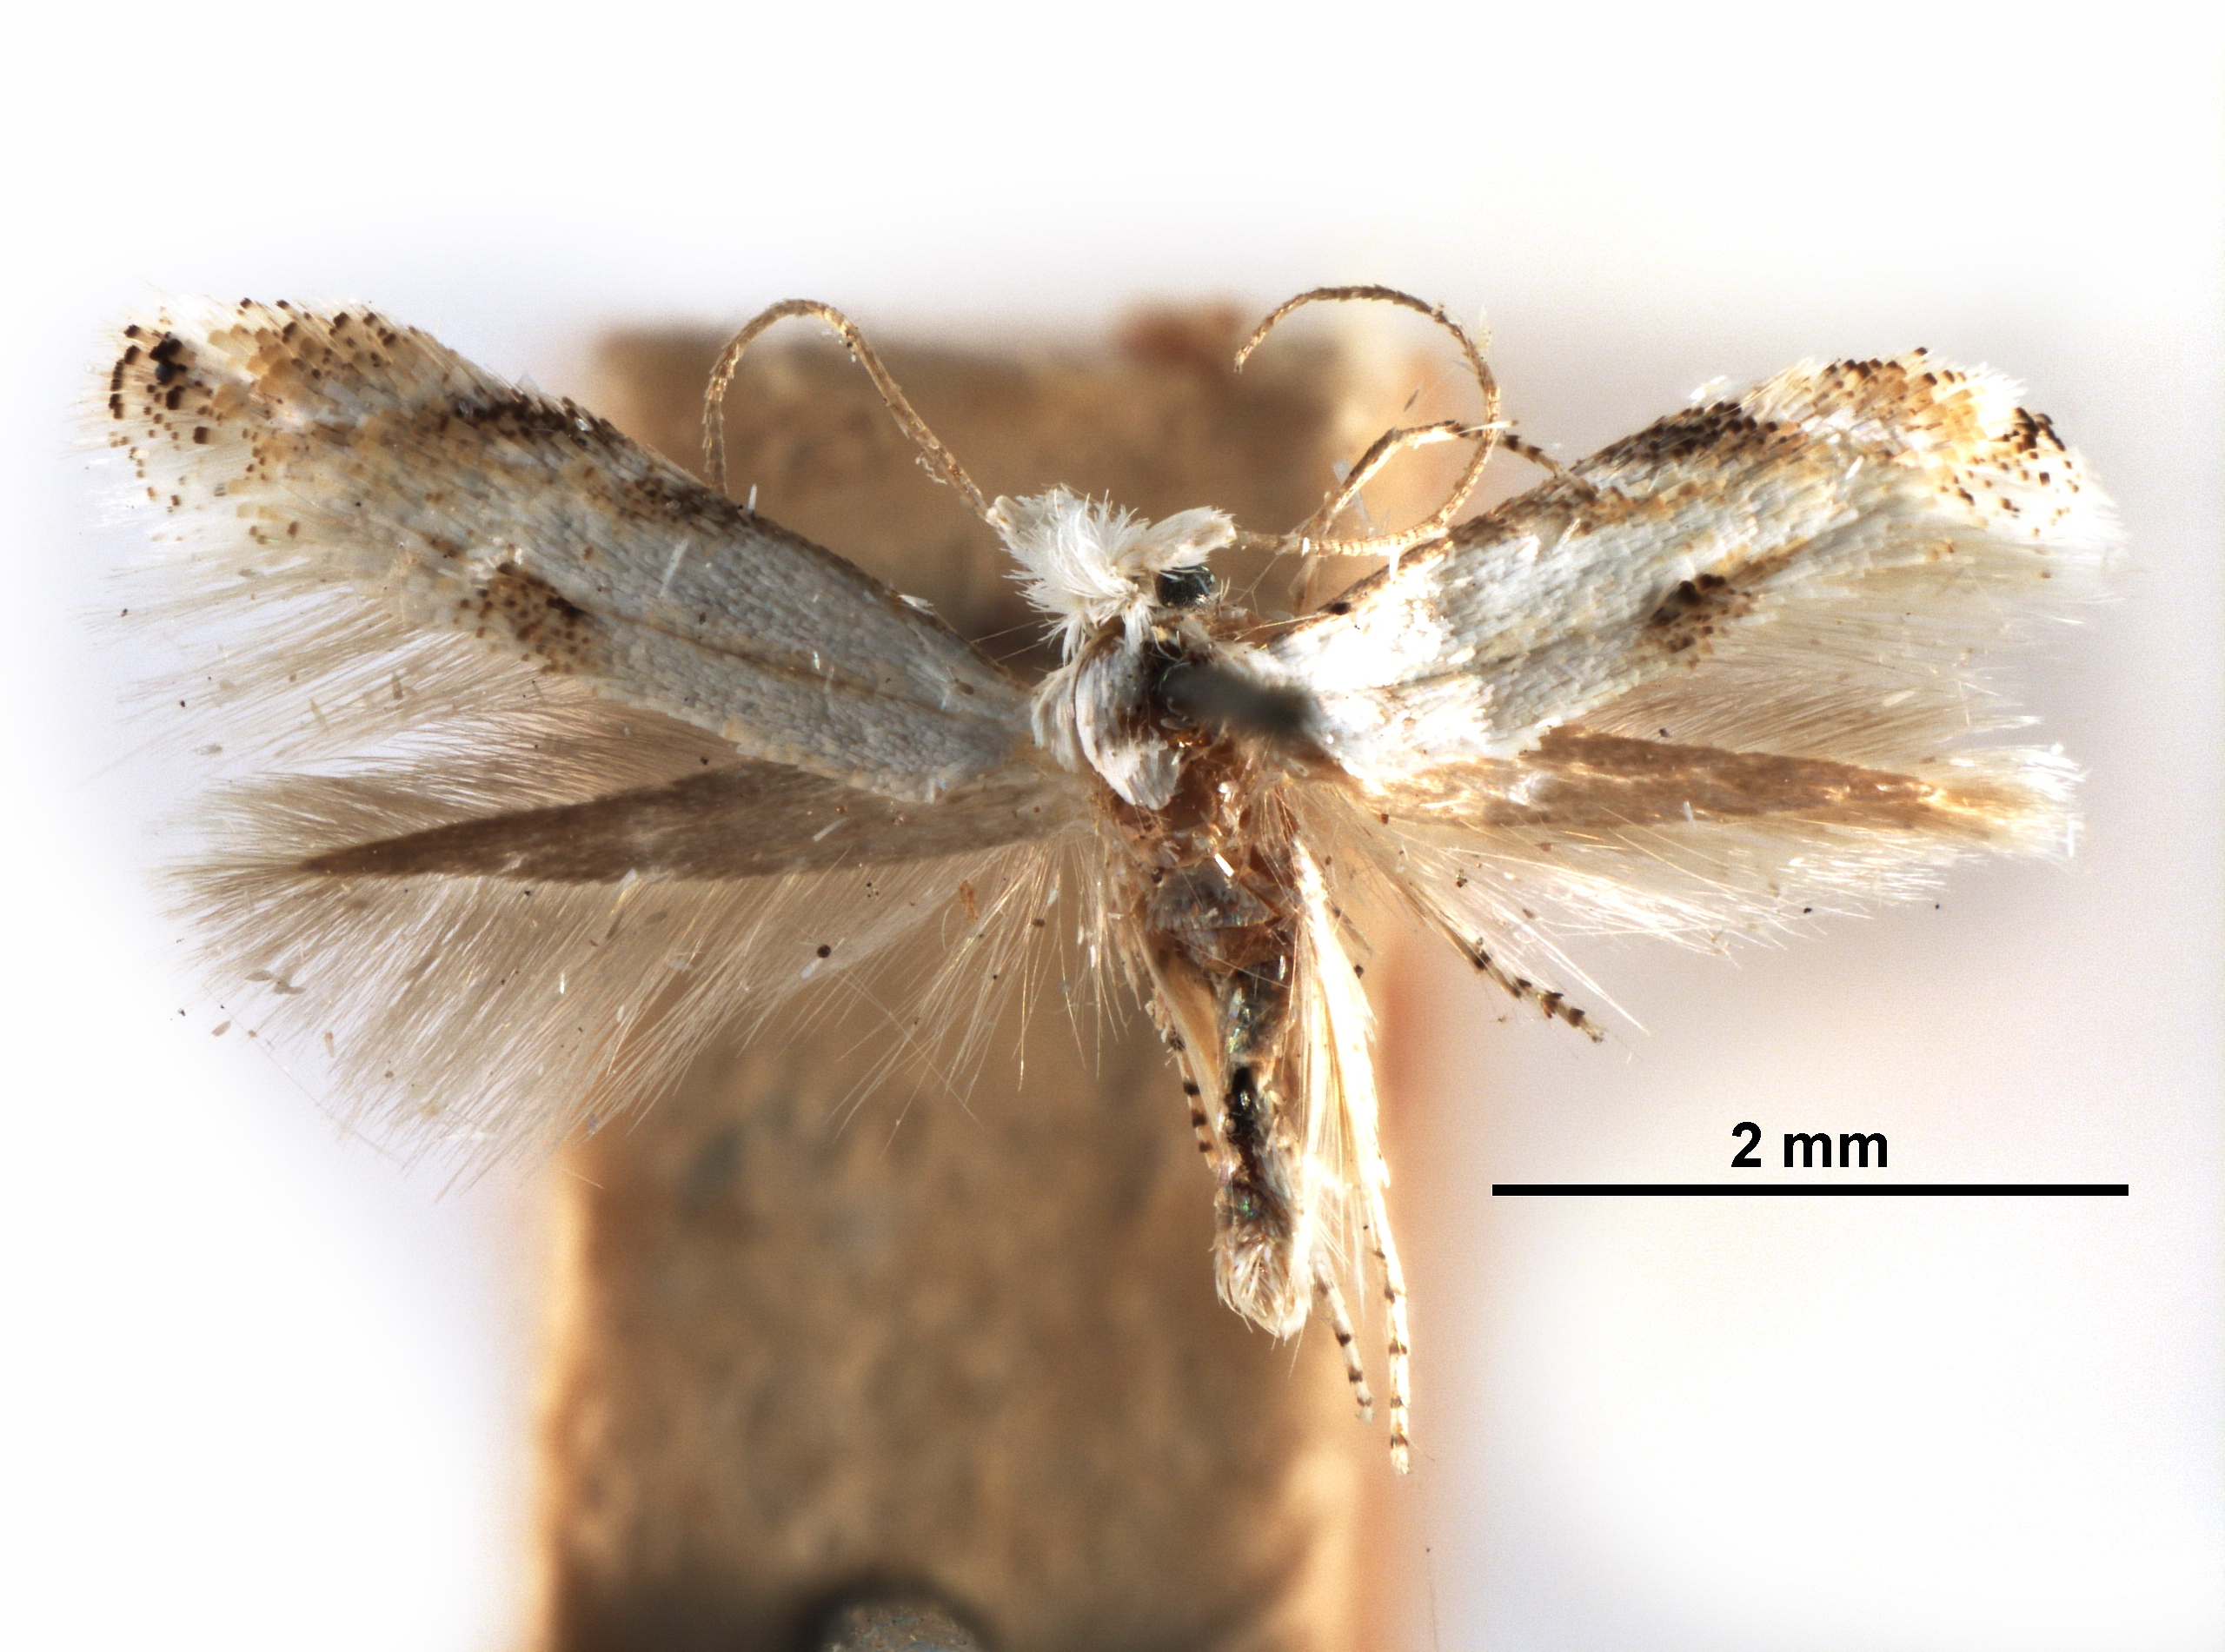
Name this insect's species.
Bucculatrix agnella
